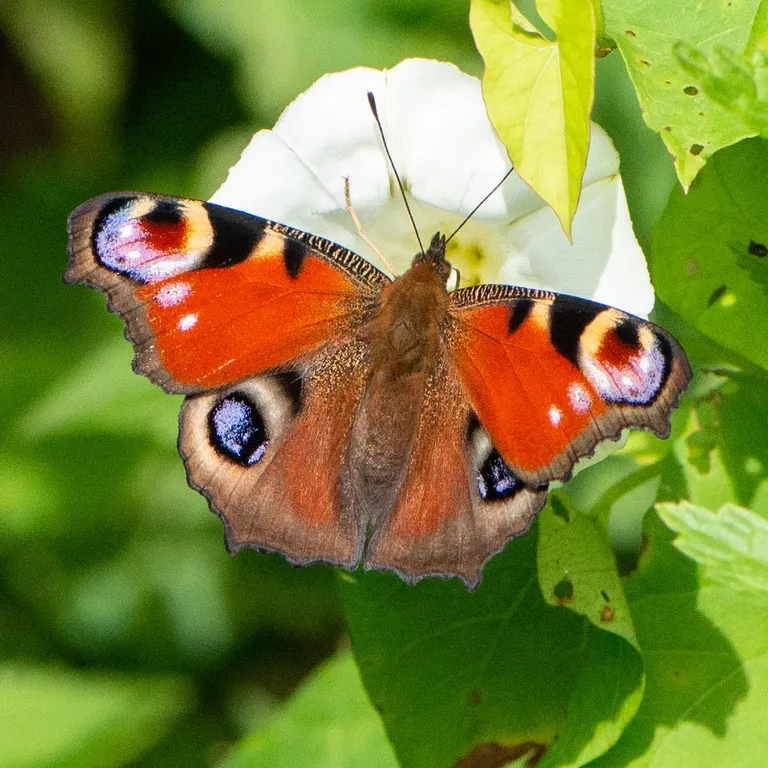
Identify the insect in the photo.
Aglais io
